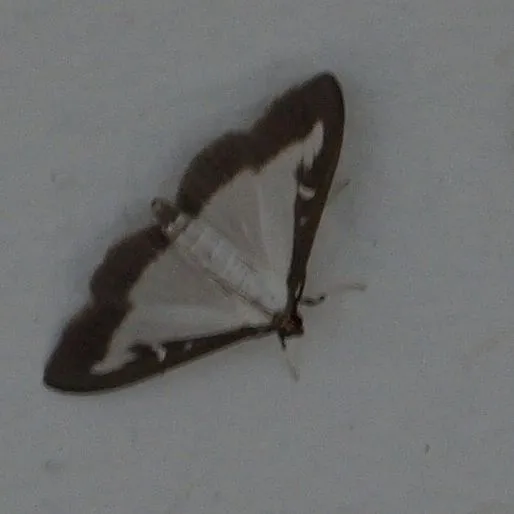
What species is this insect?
Cydalima perspectalis
